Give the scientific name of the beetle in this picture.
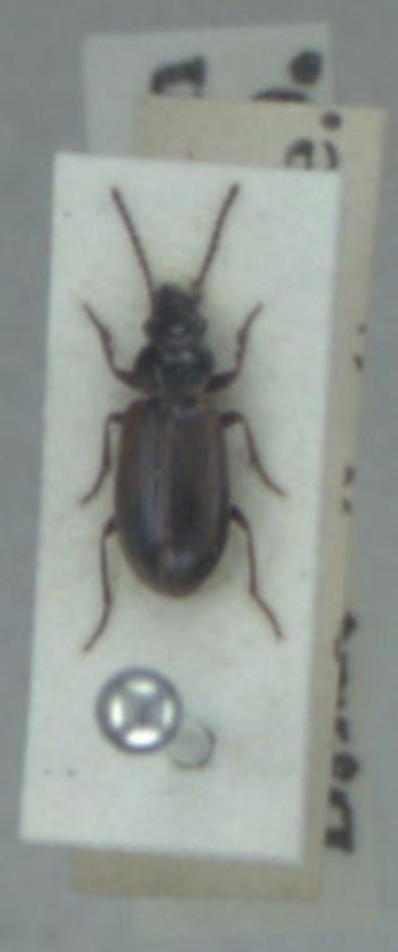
Dicheirotrichus cognatus
